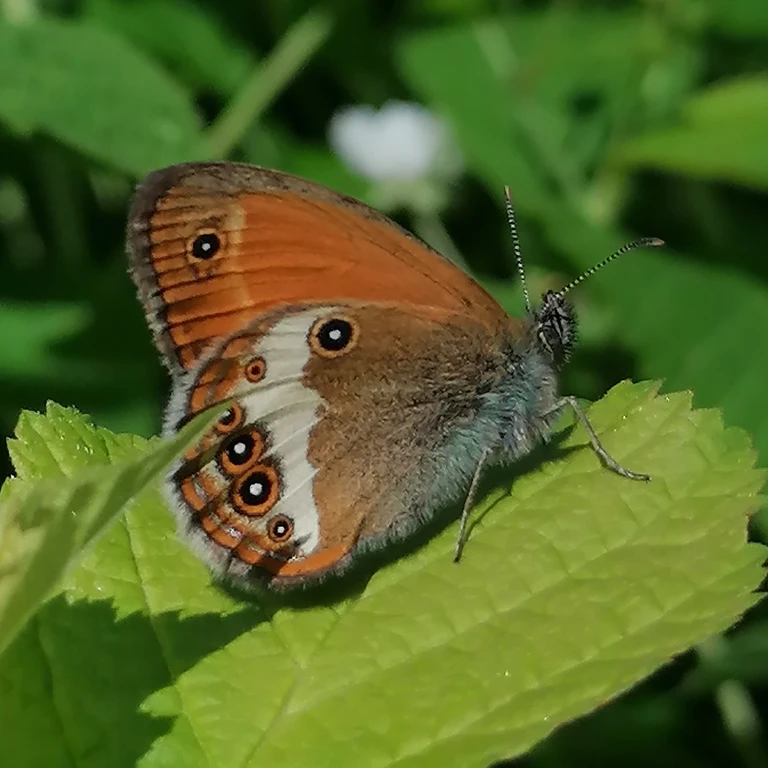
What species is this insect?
Coenonympha arcania
